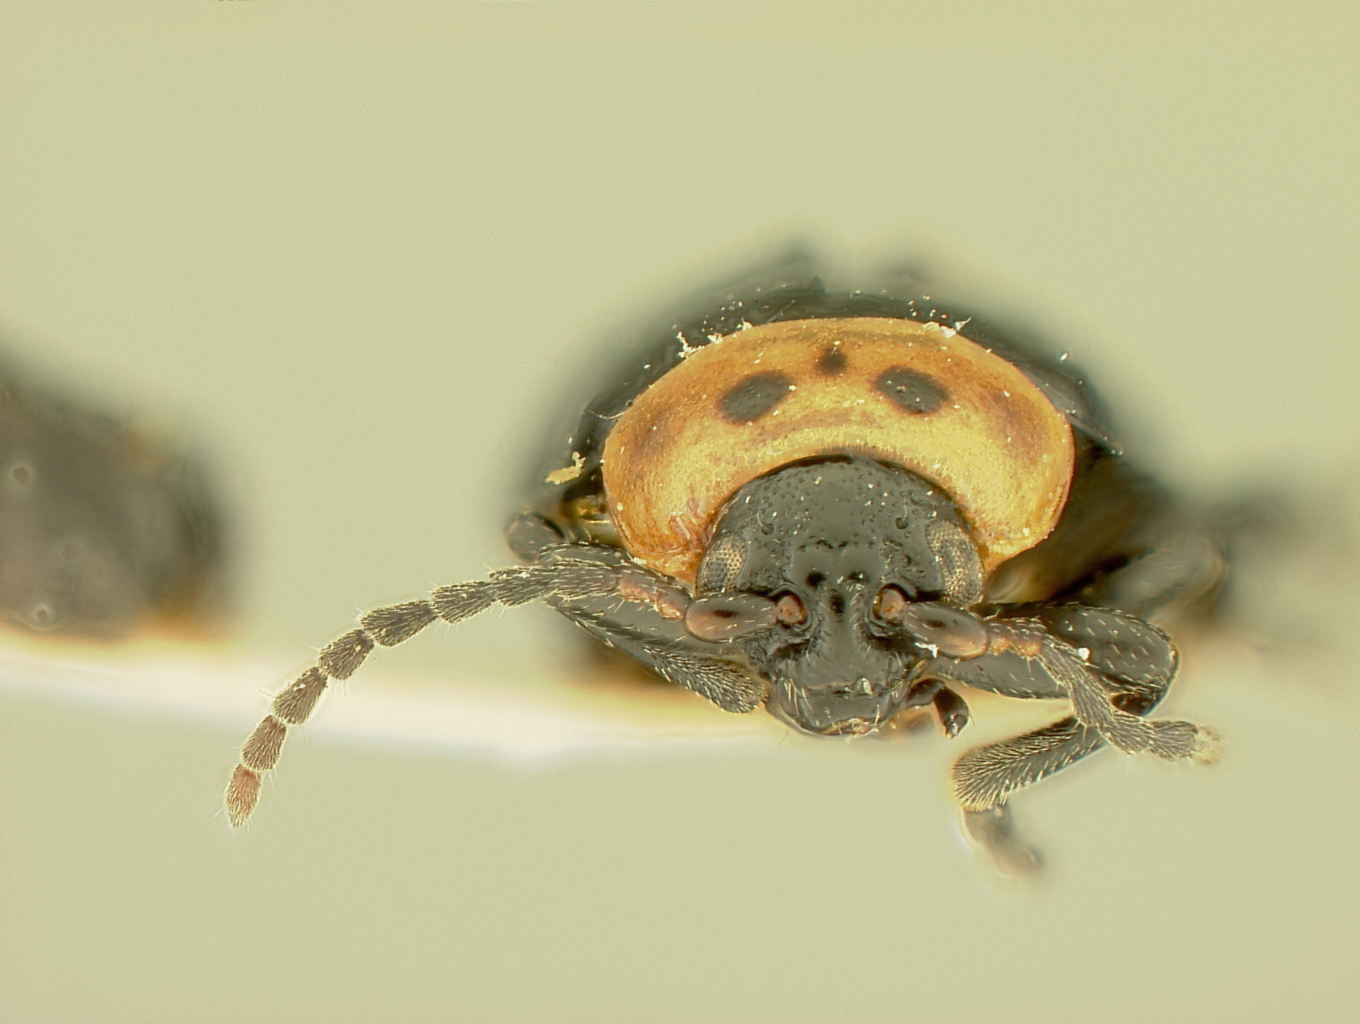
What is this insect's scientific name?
Disonycha triangularis
